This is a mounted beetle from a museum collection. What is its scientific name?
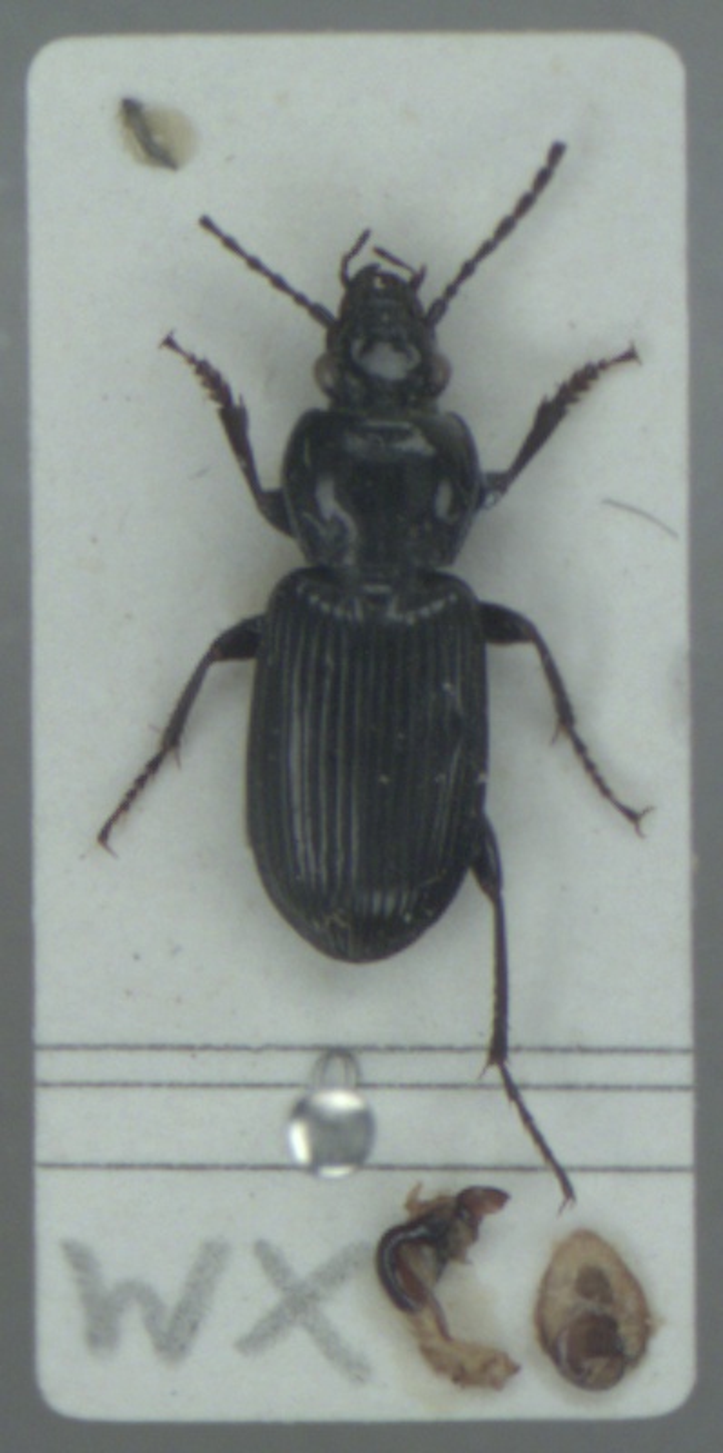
Pterostichus rhaeticus
